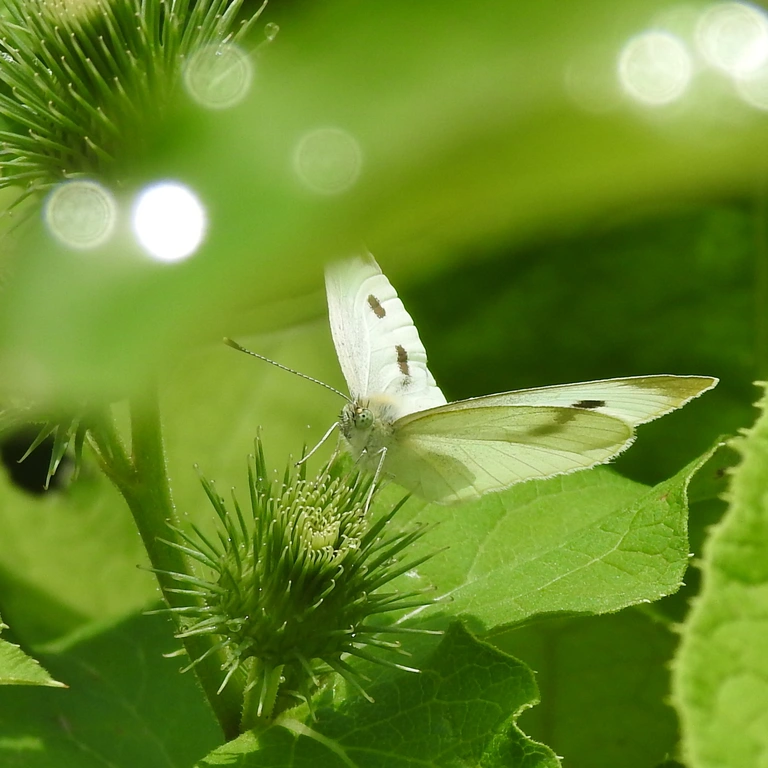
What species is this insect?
Pieris rapae
